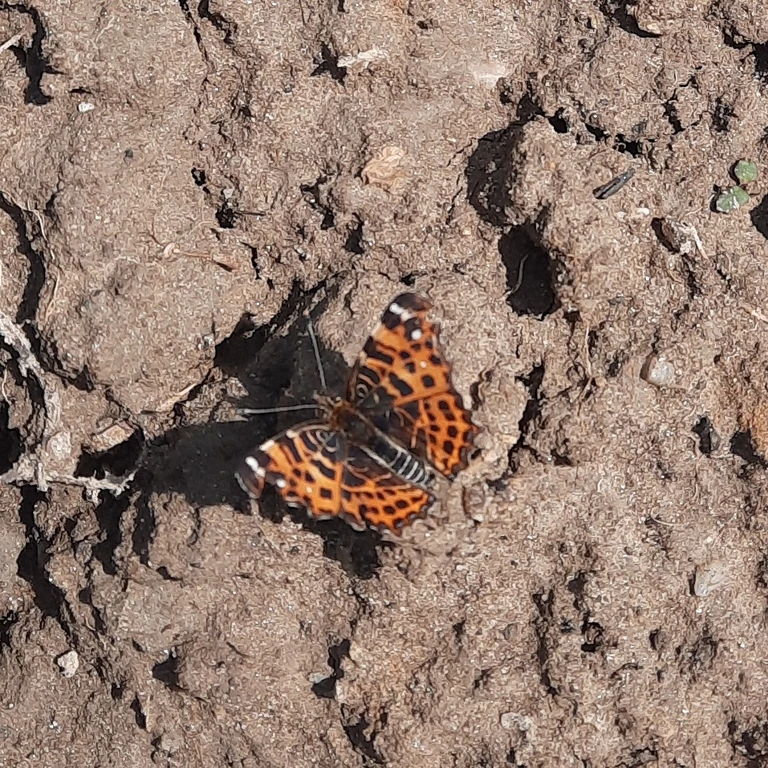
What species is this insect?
Araschnia levana
